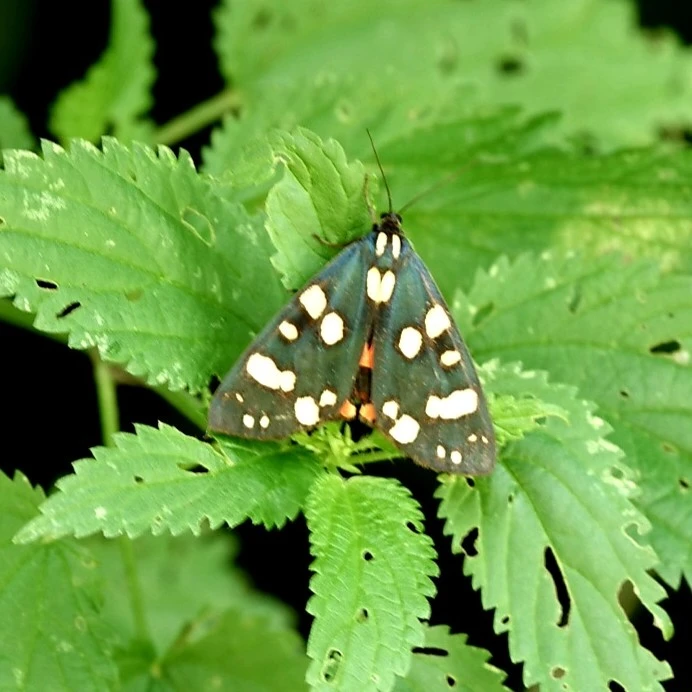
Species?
Callimorpha dominula
